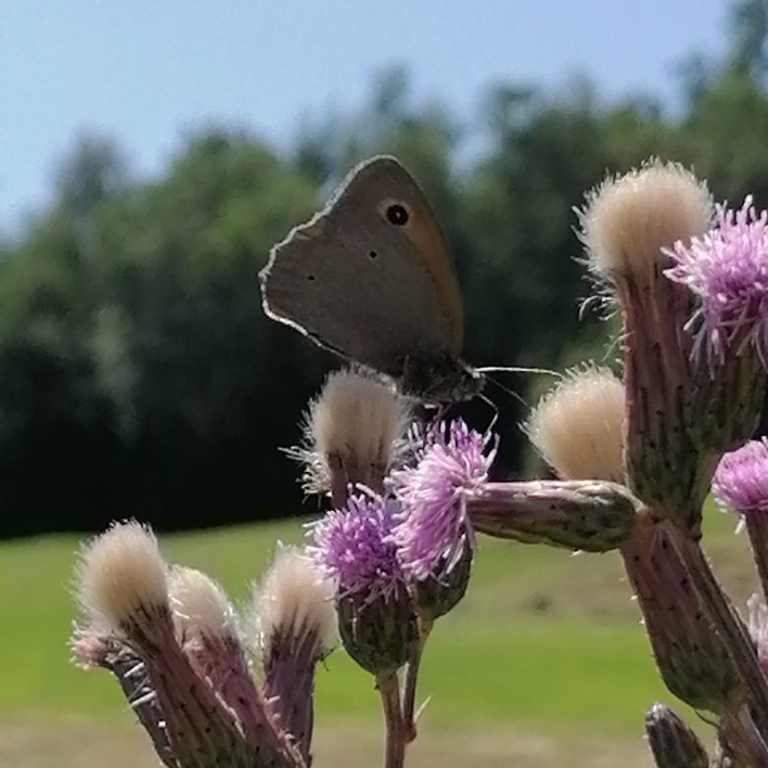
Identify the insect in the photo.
Maniola jurtina
